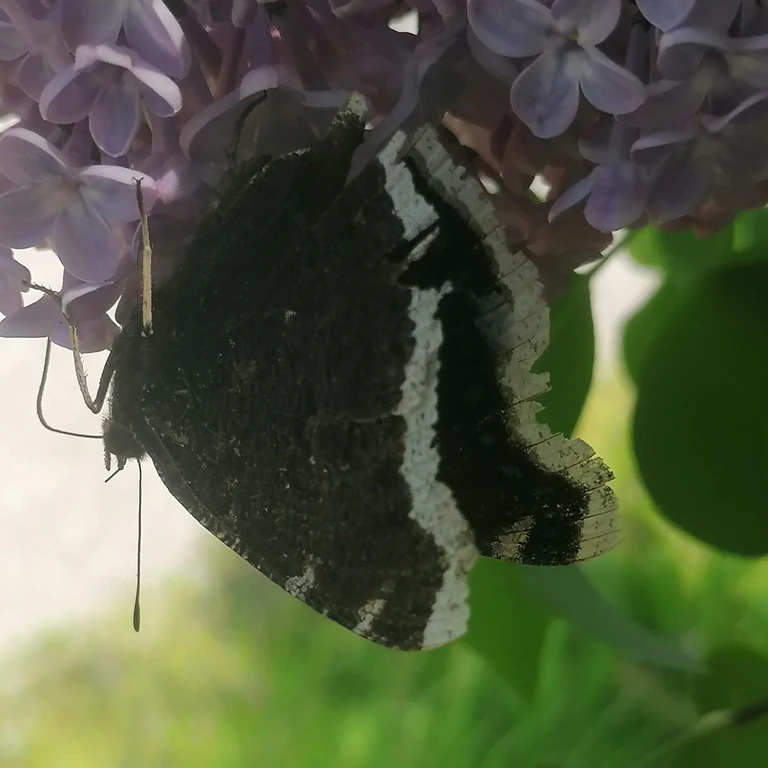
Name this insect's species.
Nymphalis antiopa
